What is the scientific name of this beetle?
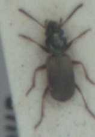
Bembidion laterale
